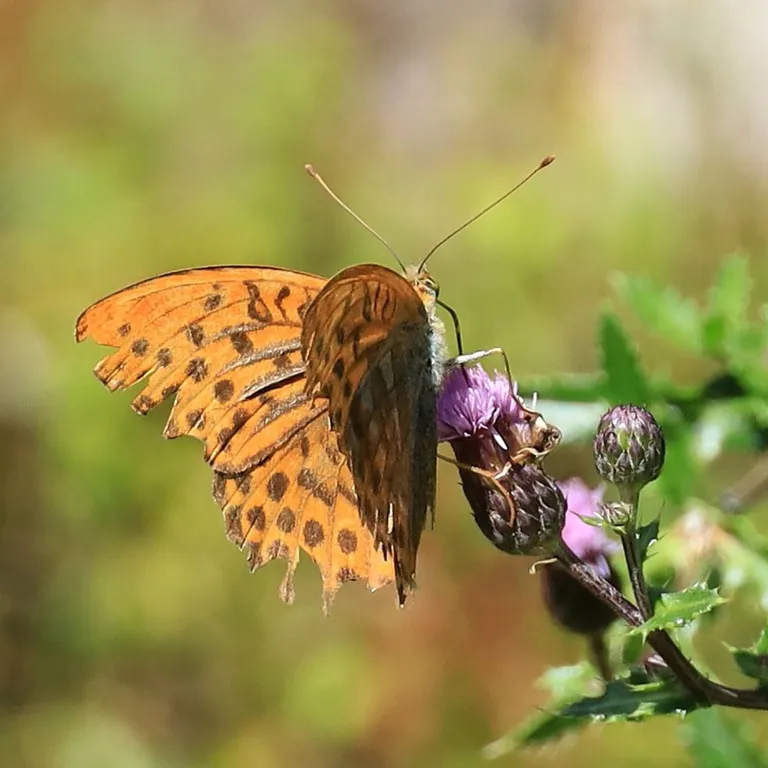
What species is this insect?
Argynnis paphia
